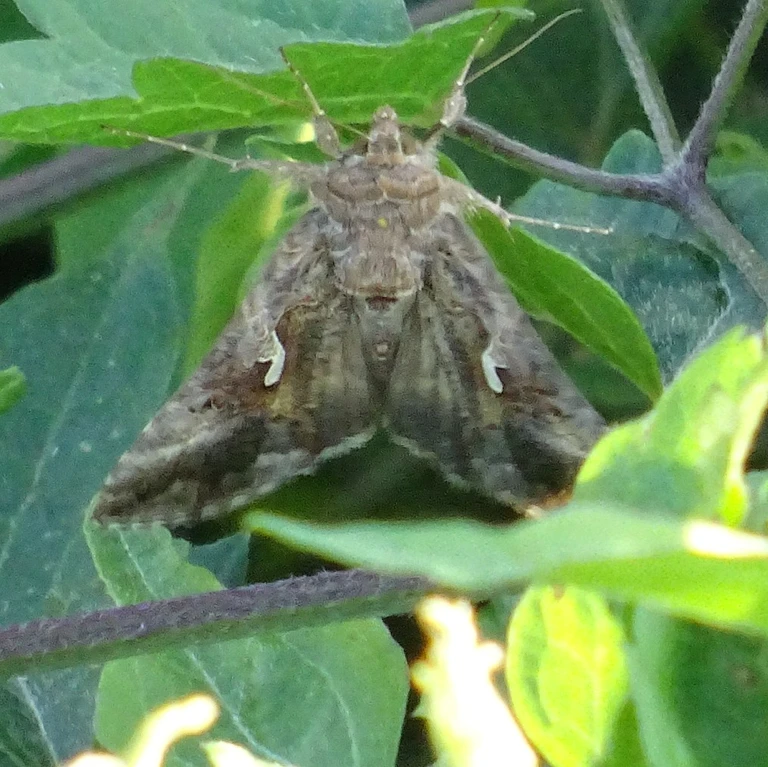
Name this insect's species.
Autographa gamma
